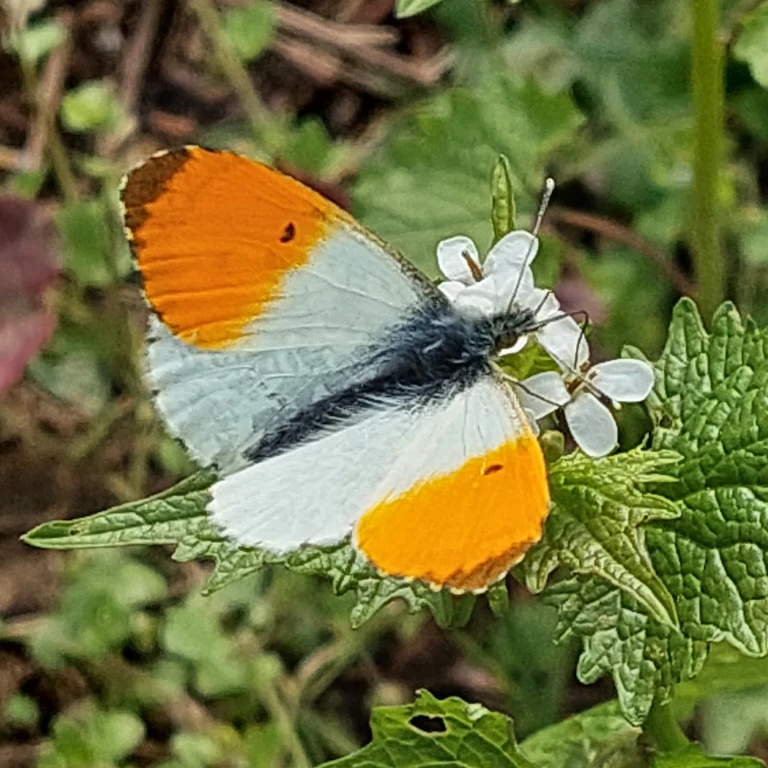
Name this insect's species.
Anthocharis cardamines
